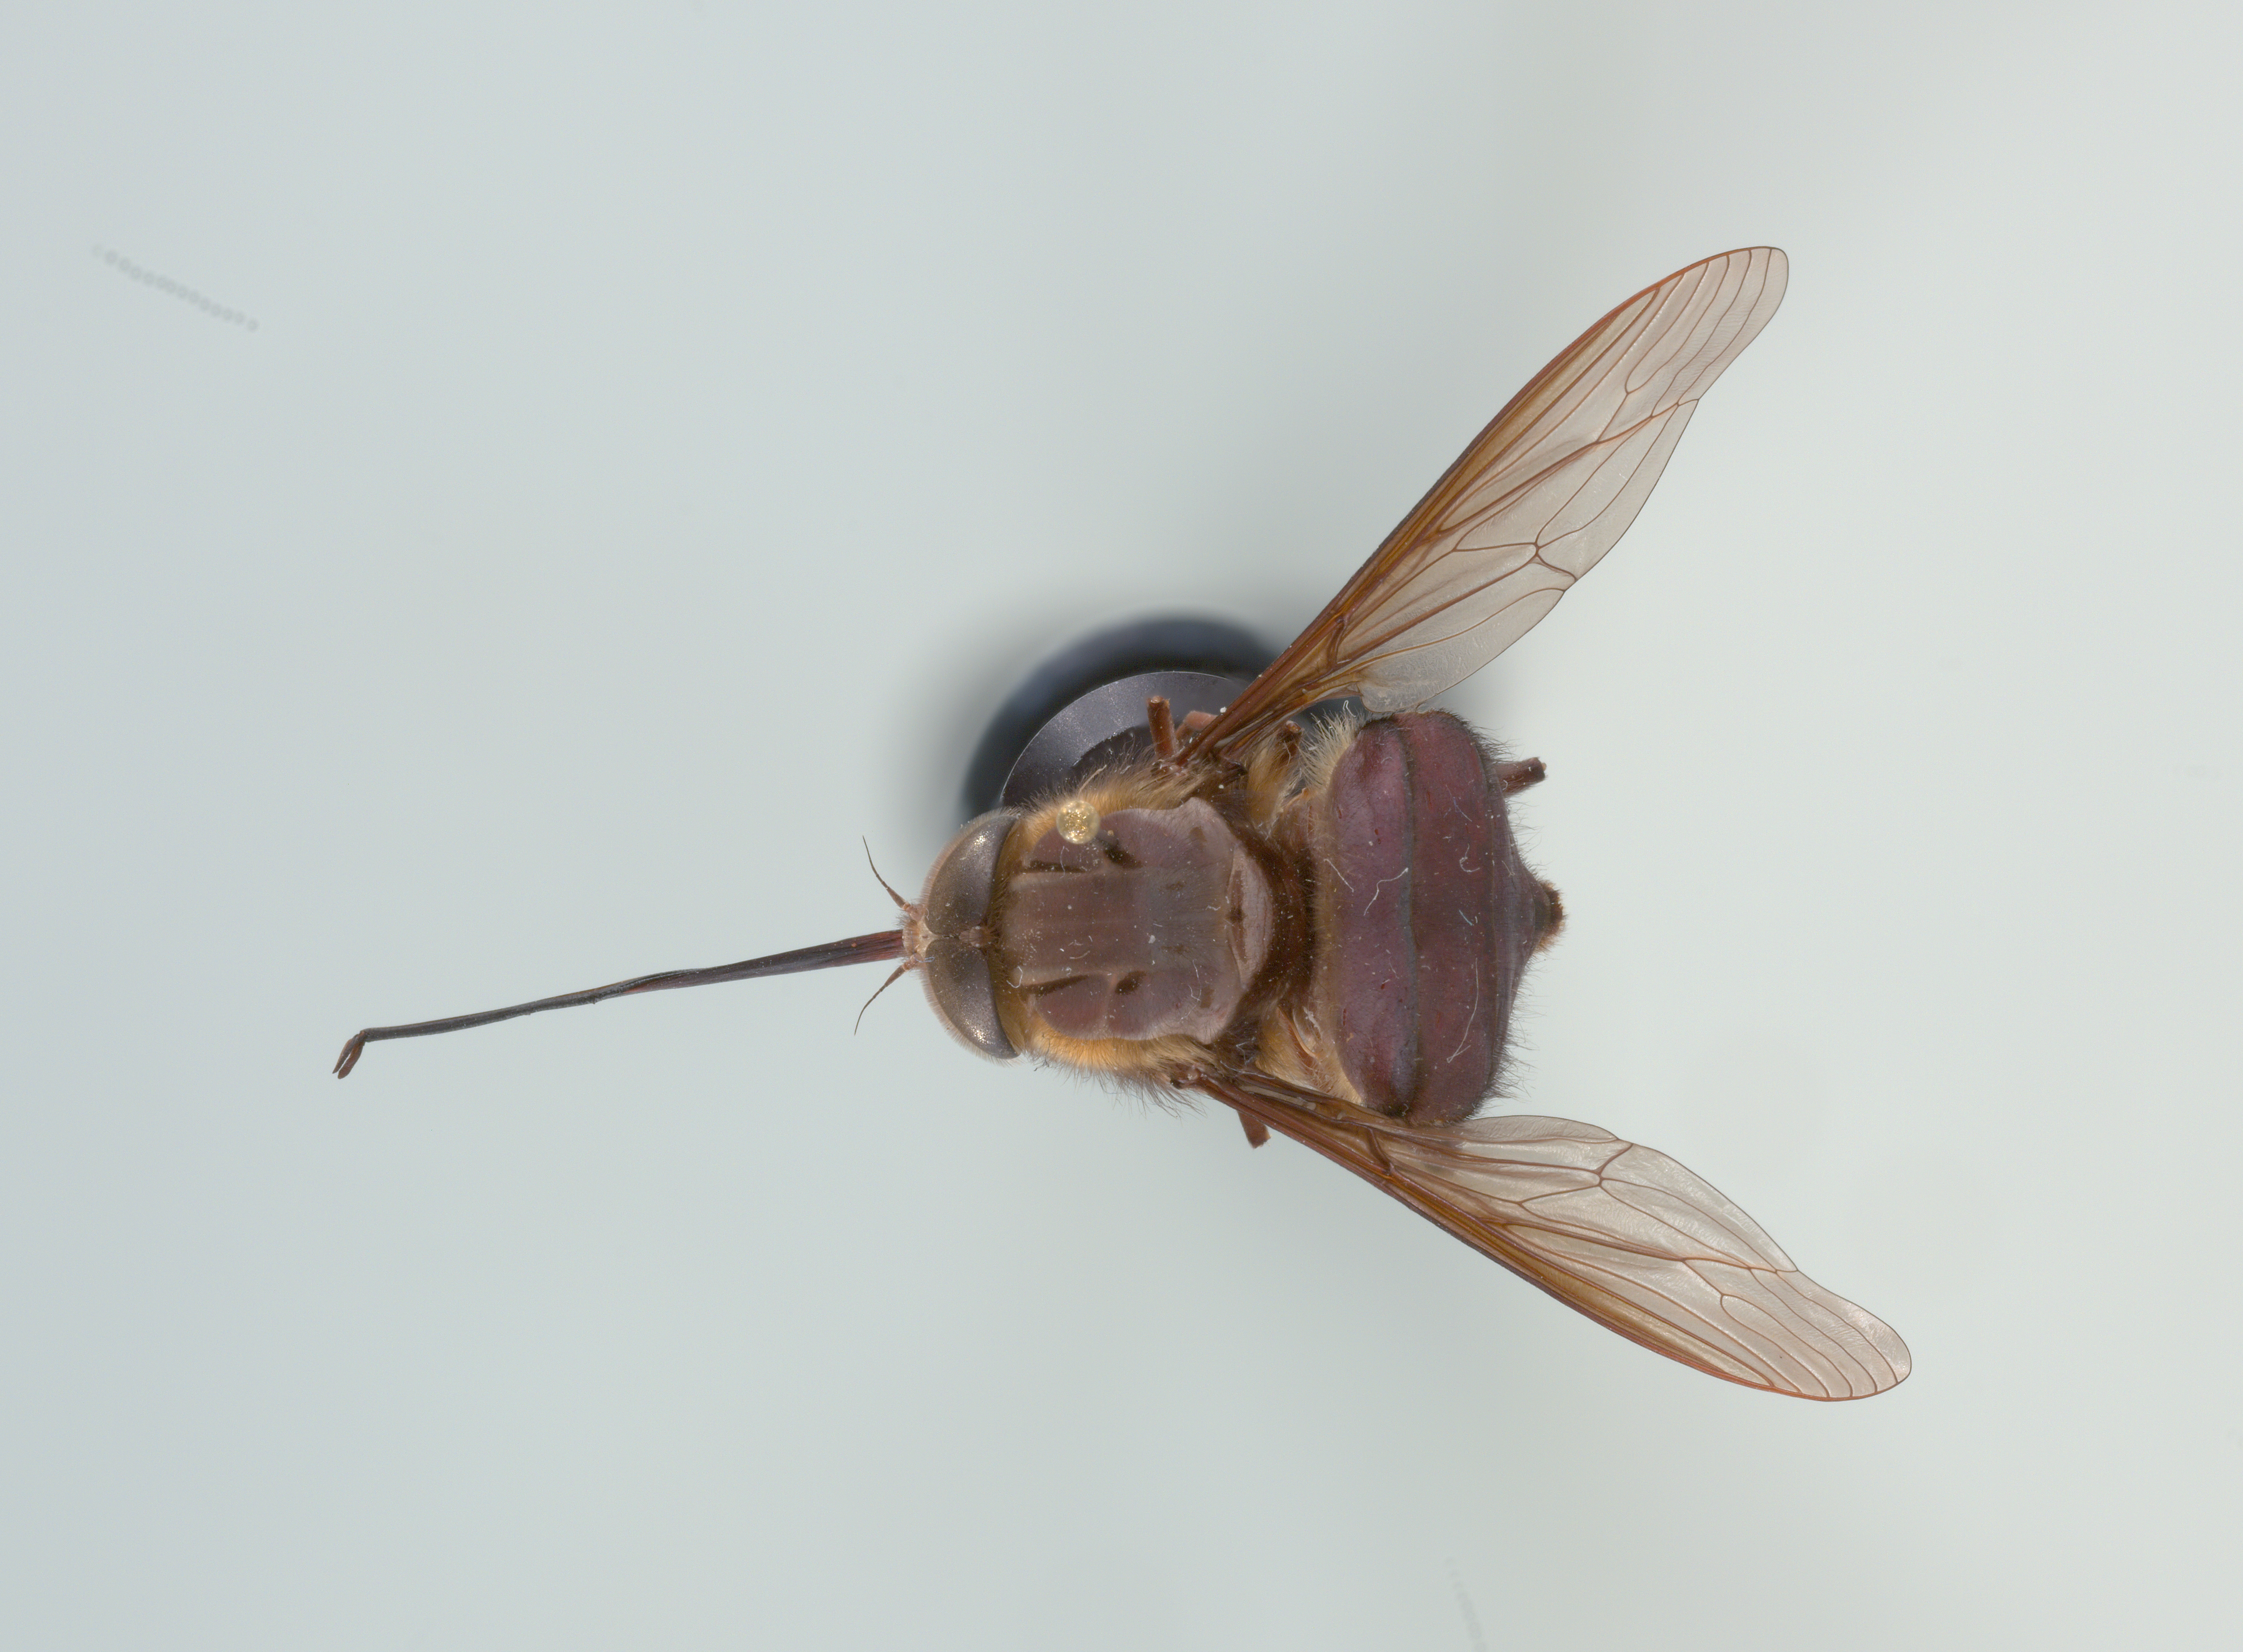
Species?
Trichophthalma eximia
